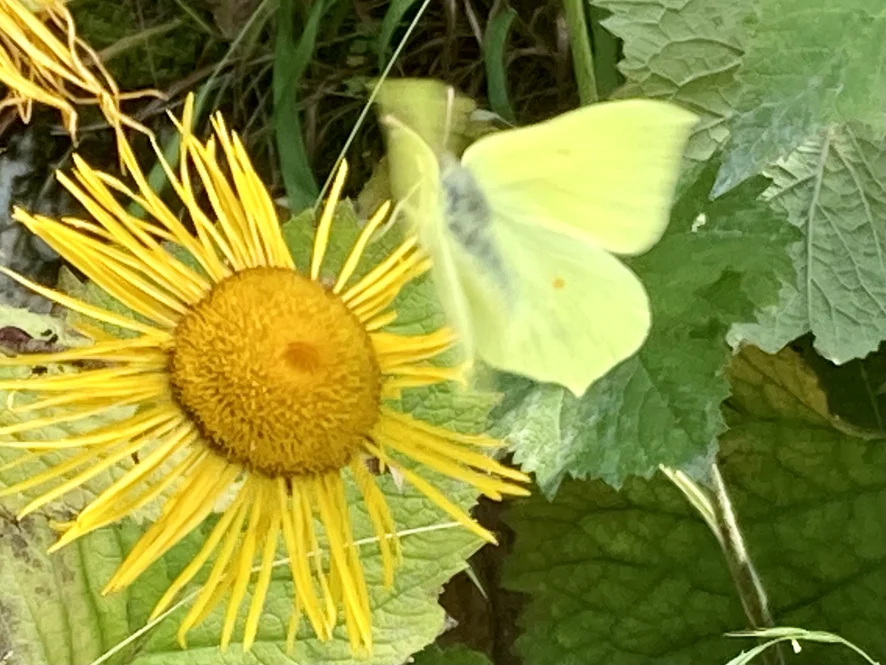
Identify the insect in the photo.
Gonepteryx rhamni
